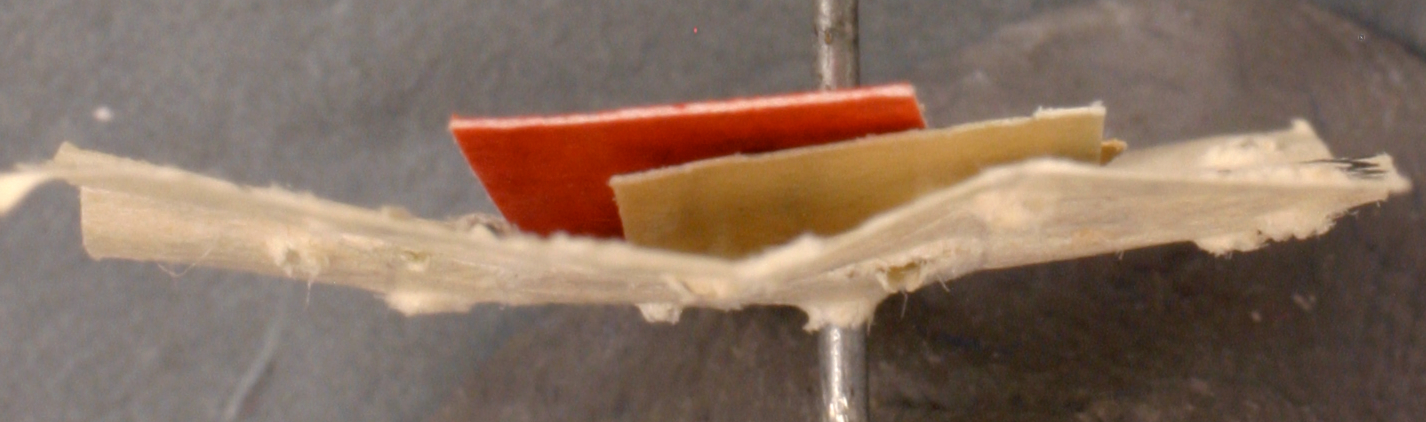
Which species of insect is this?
Crematogaster sulcata
